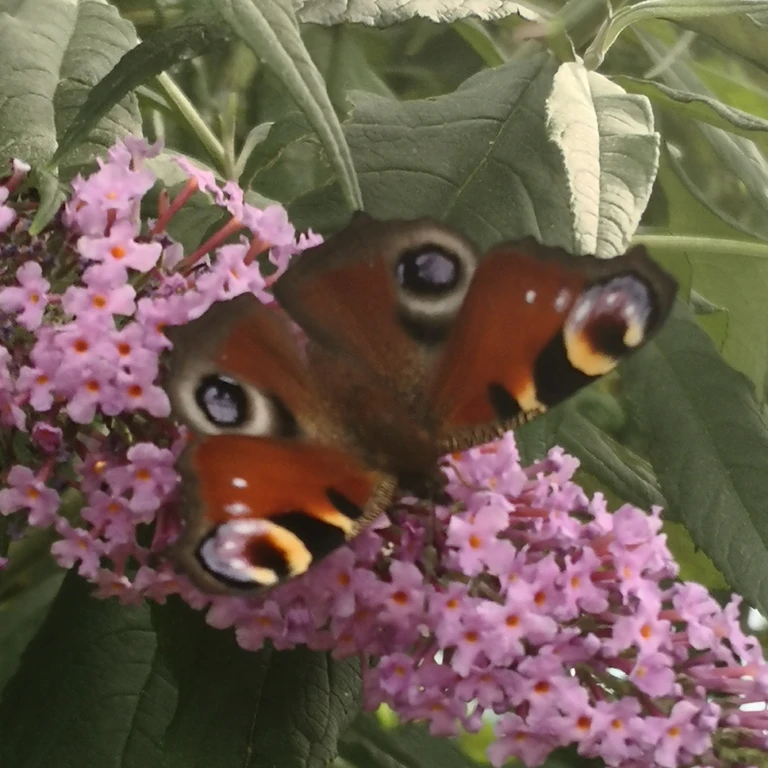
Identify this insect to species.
Aglais io
